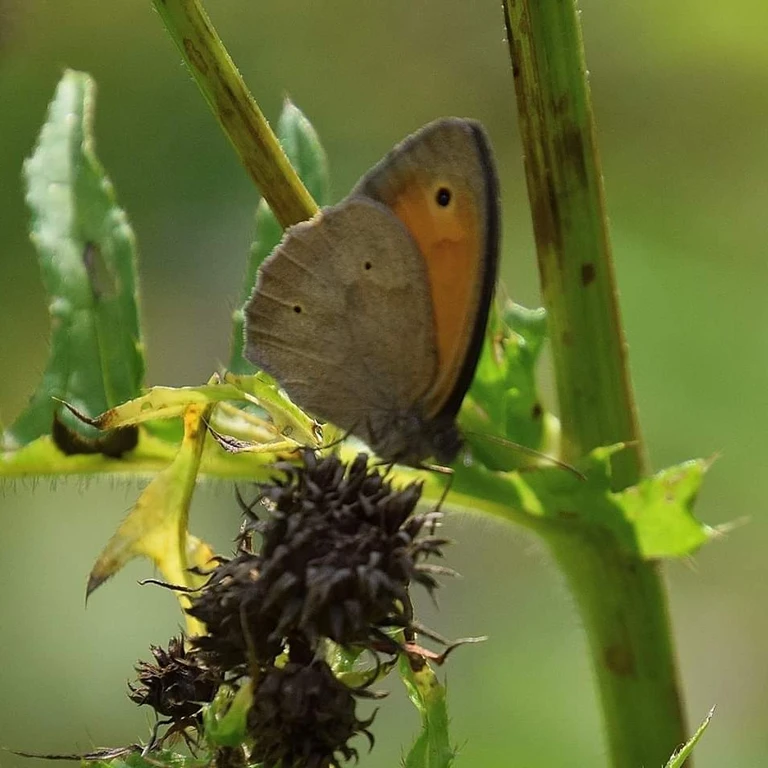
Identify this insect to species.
Maniola jurtina
